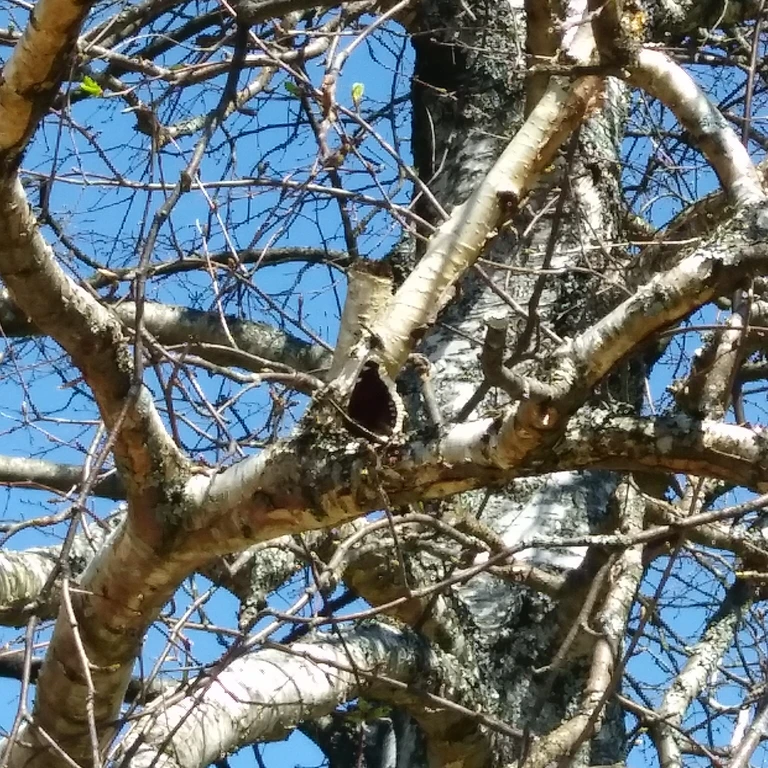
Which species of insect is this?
Nymphalis antiopa
